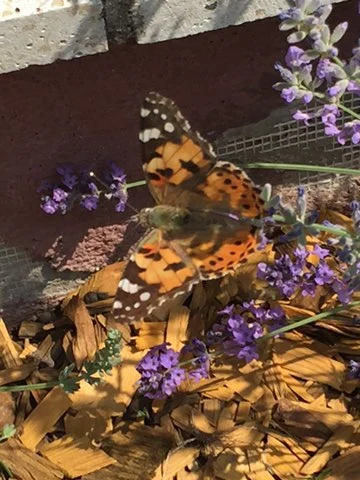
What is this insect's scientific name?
Vanessa cardui
